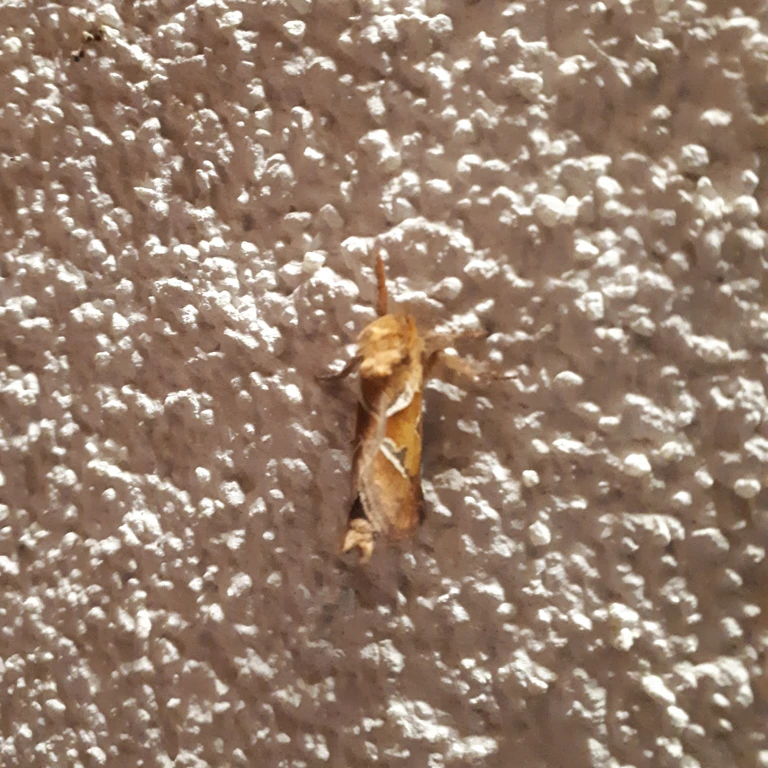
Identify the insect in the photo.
Triodia sylvina
